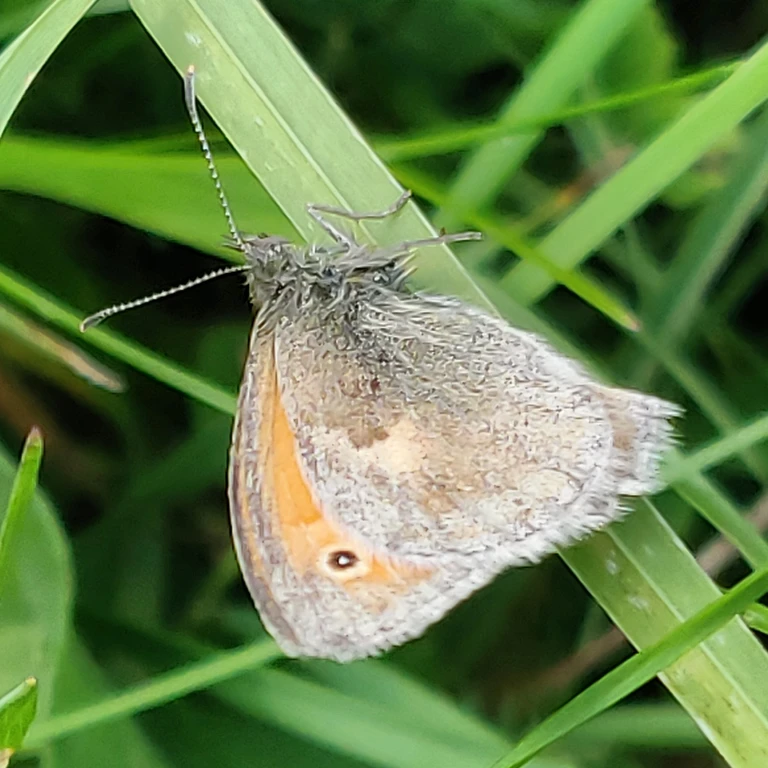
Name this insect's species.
Coenonympha pamphilus
